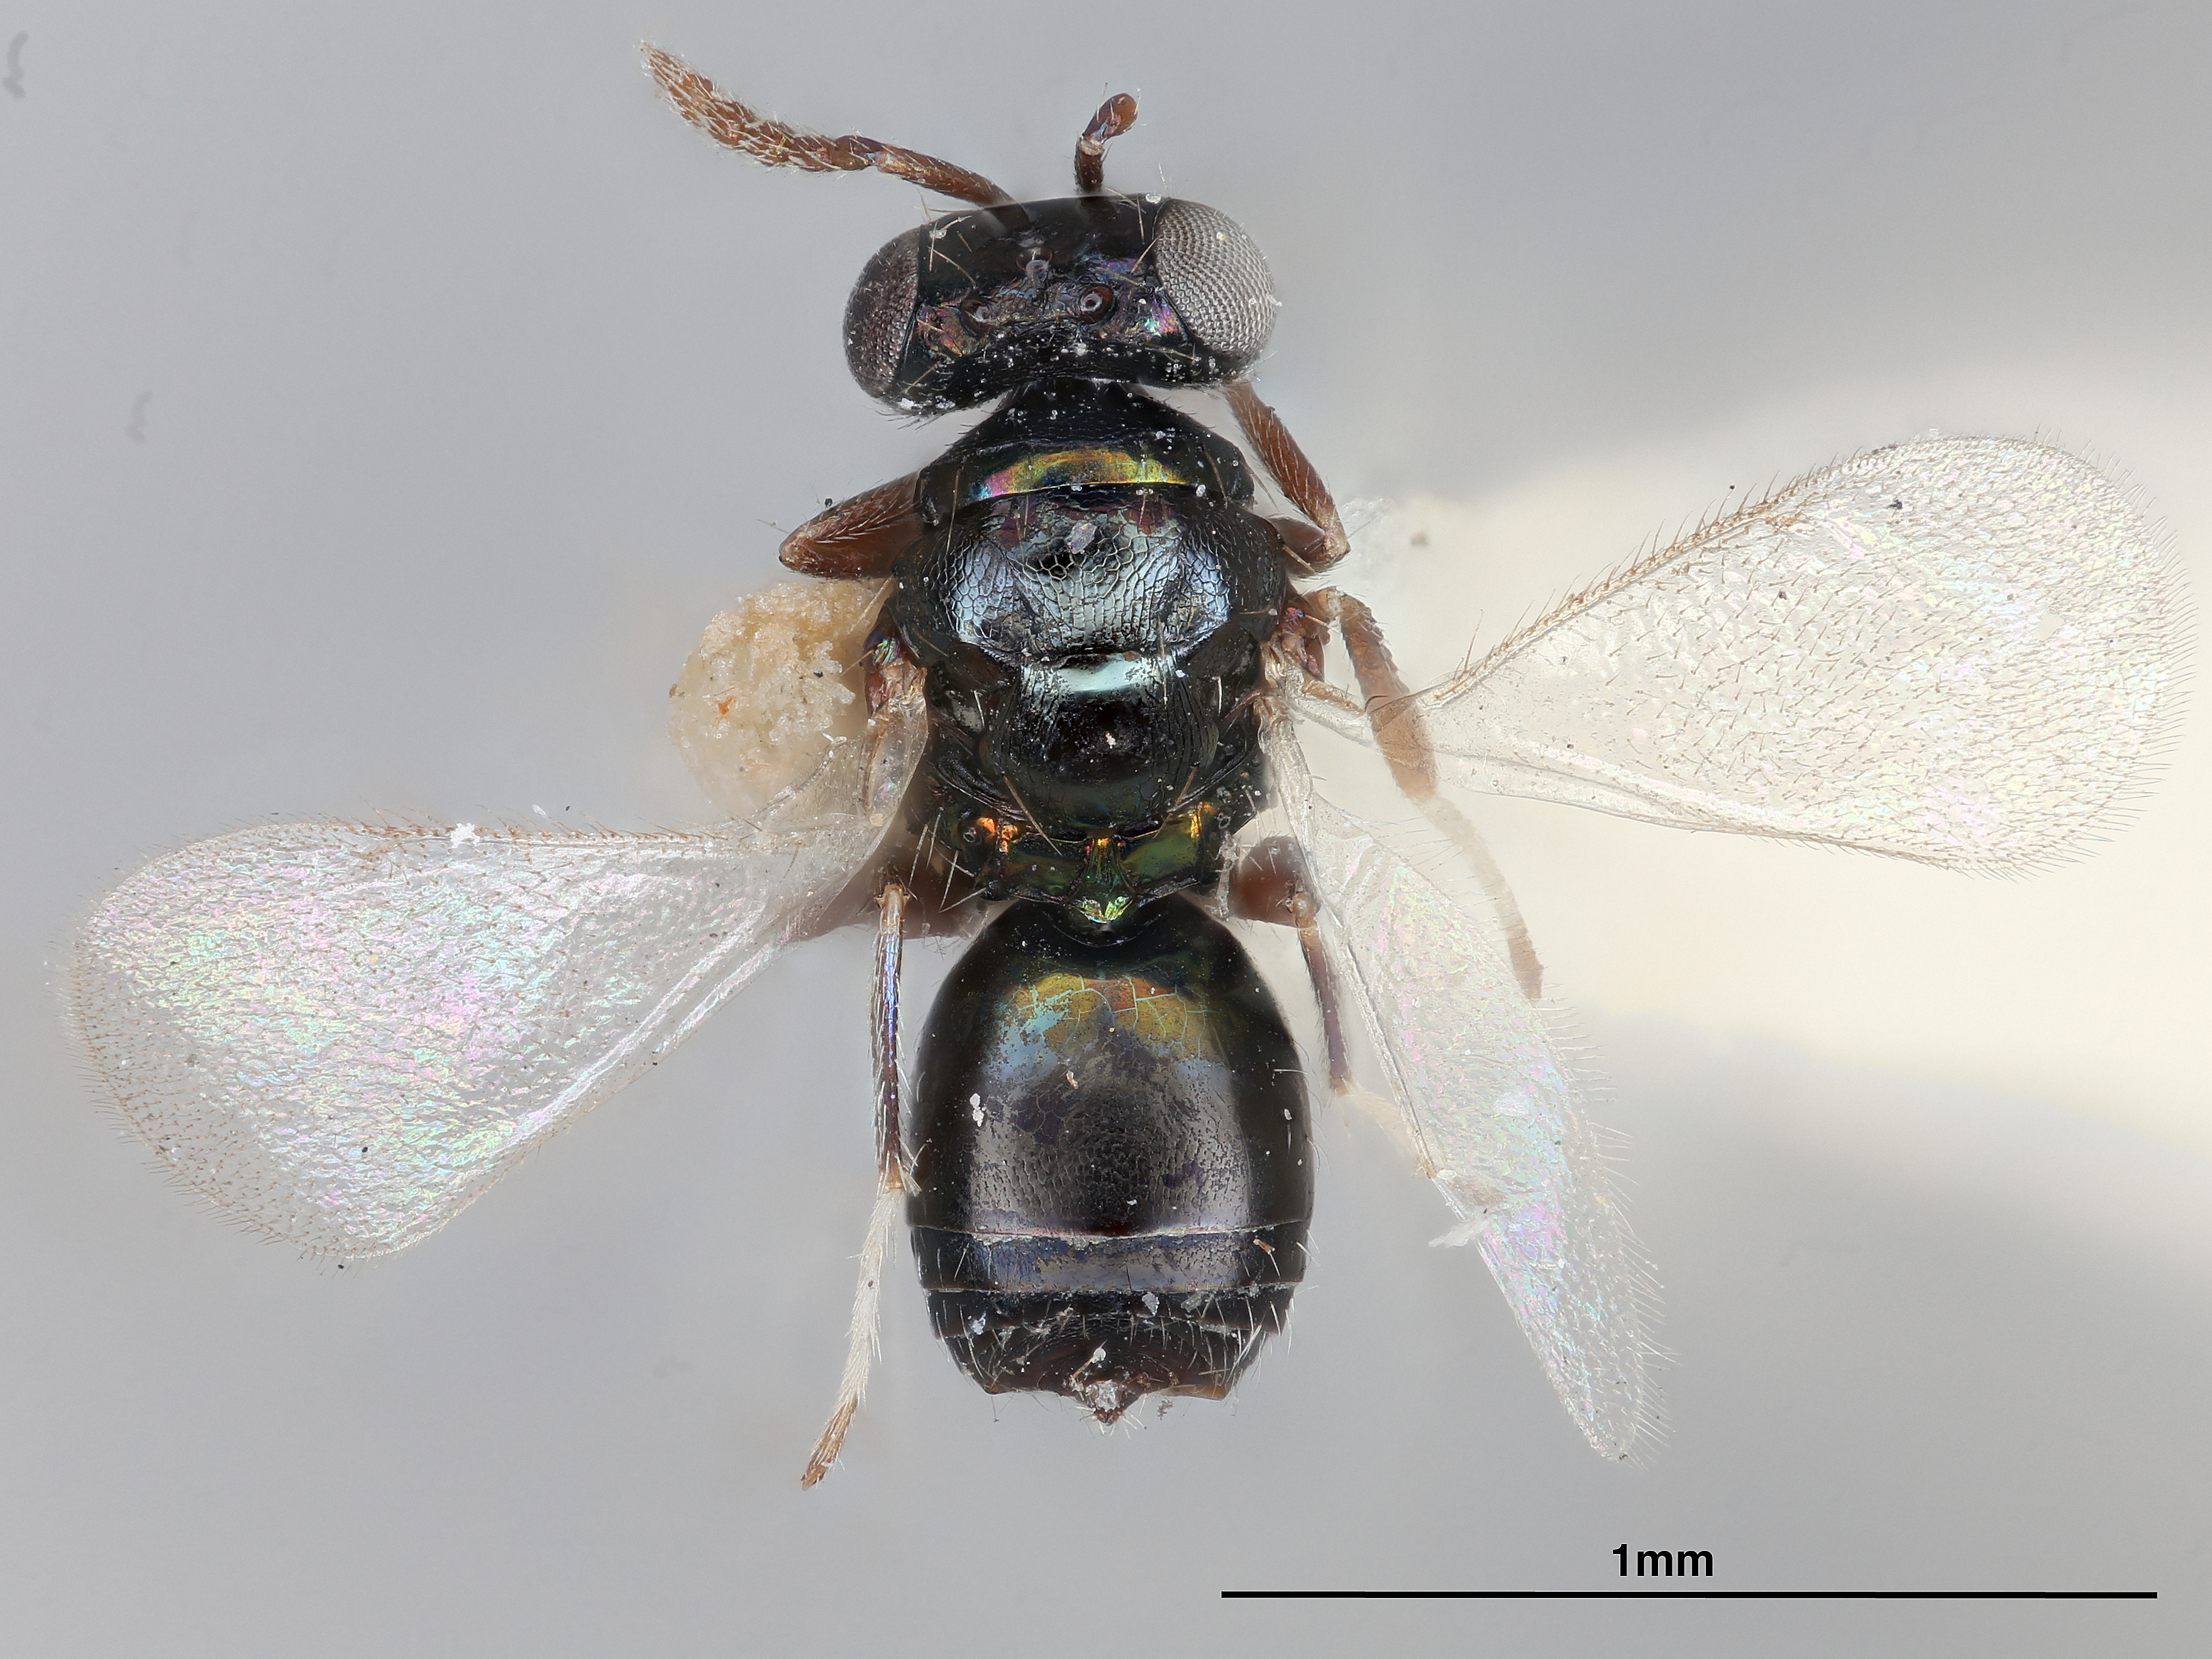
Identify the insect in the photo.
Pleurotropis furvum
